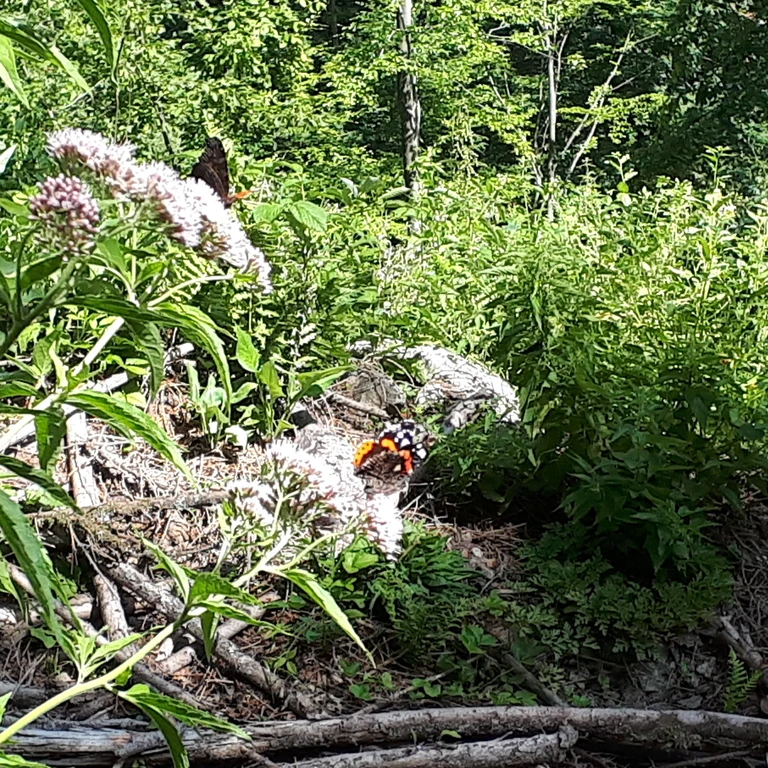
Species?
Vanessa atalanta
